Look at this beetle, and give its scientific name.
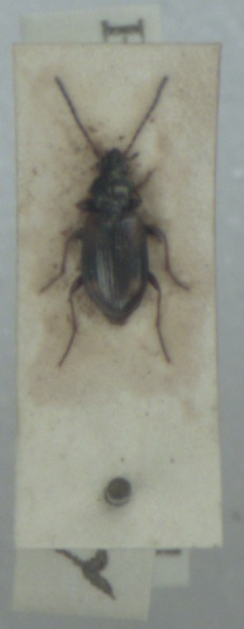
Bembidion femoratum
